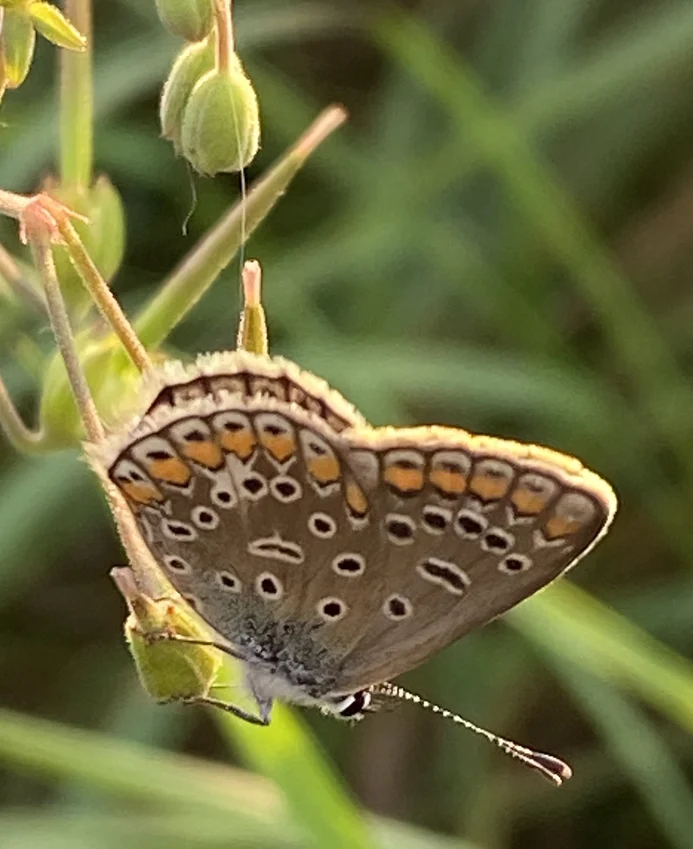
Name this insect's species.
Polyommatus icarus
